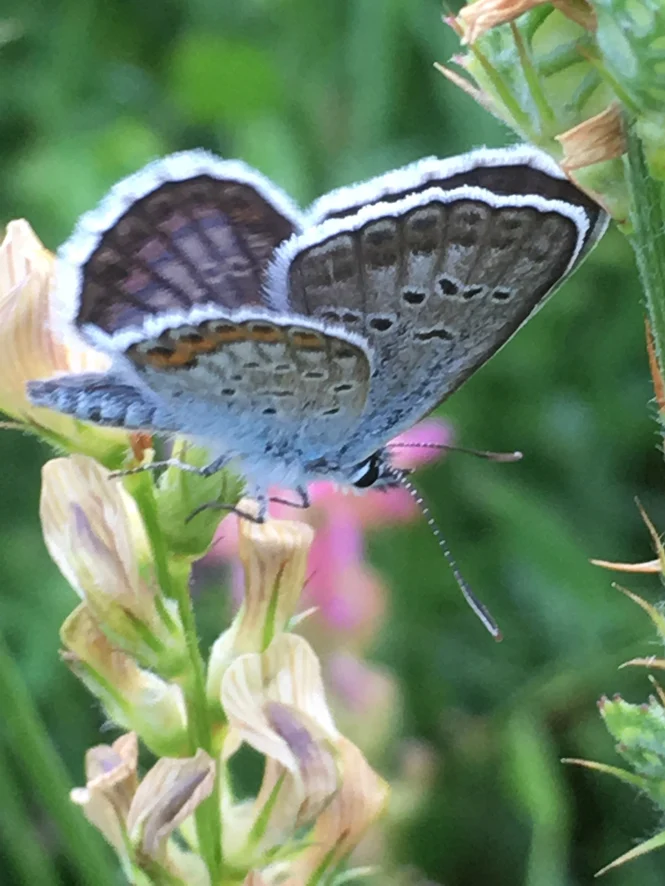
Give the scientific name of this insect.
Plebejus argus
